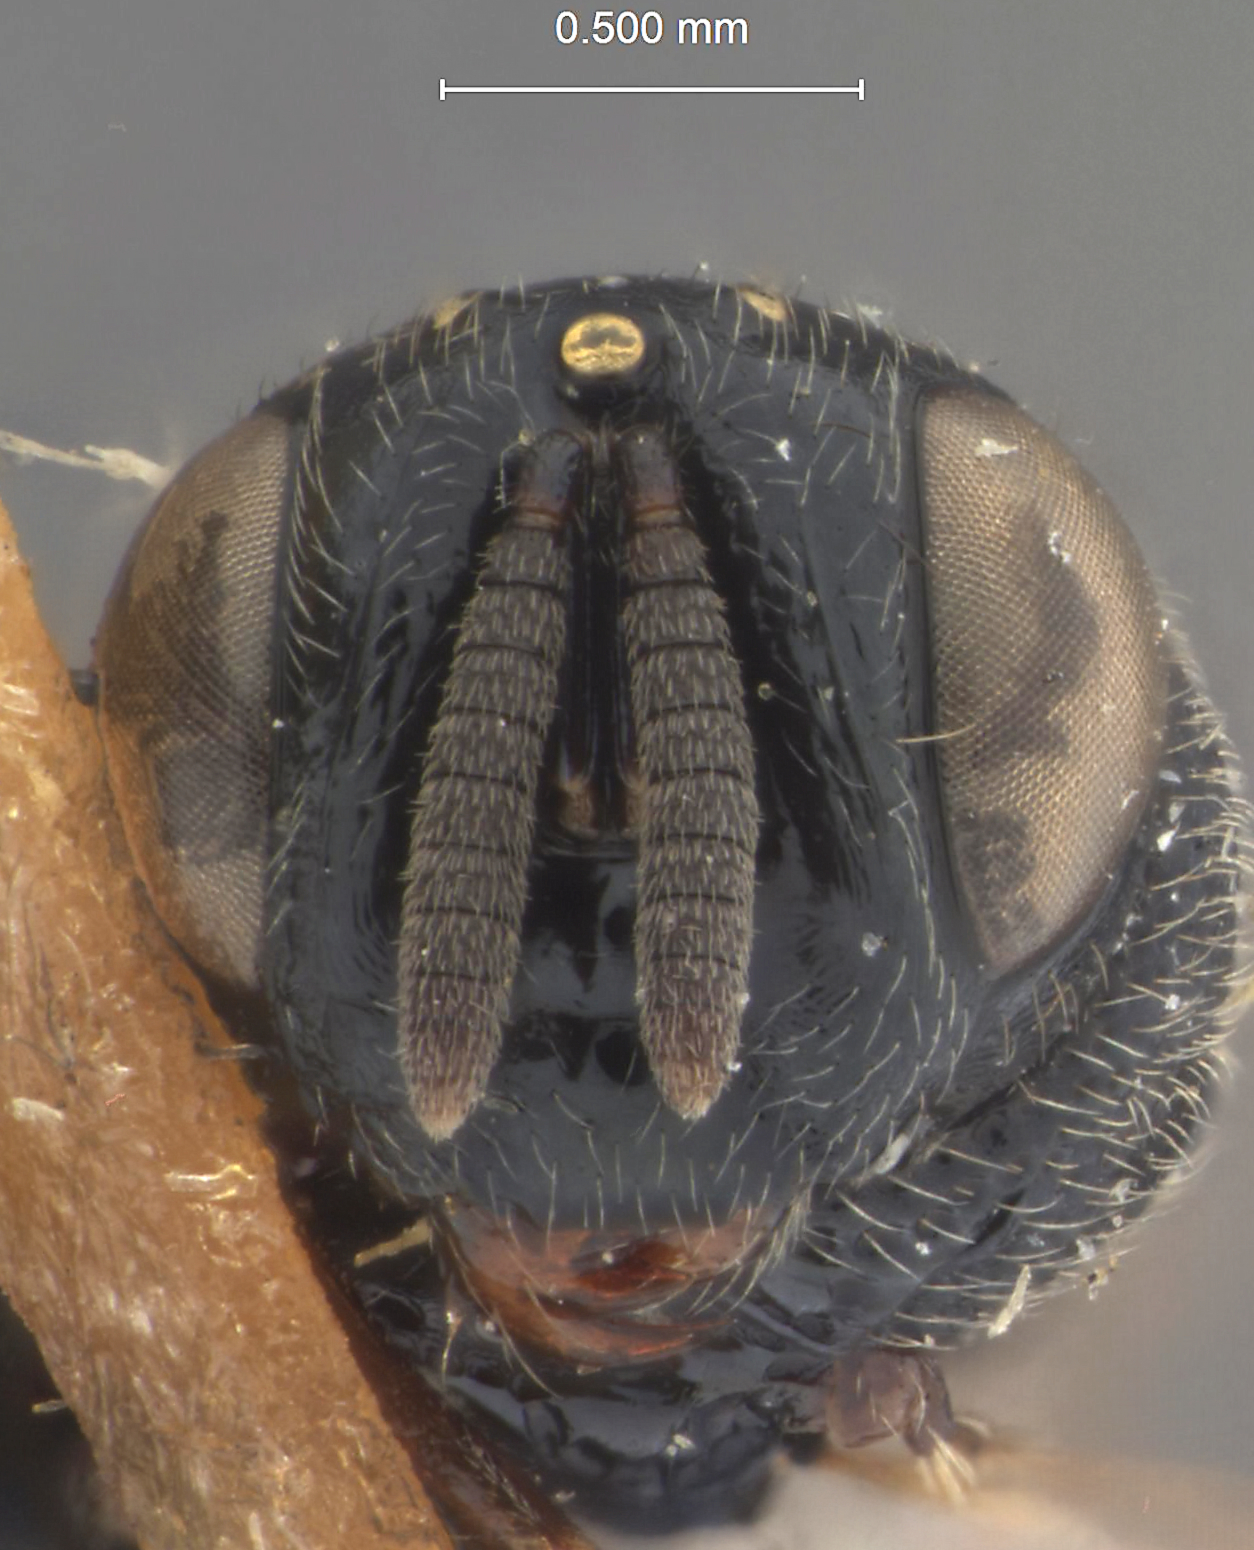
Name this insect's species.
Perilampus crawfordi
